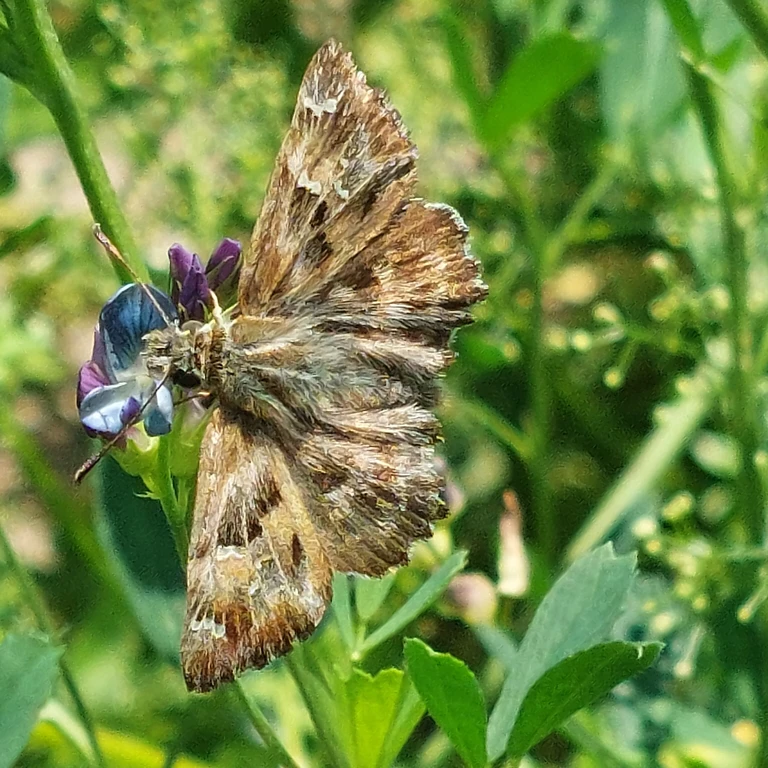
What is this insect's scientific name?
Carcharodus alceae
